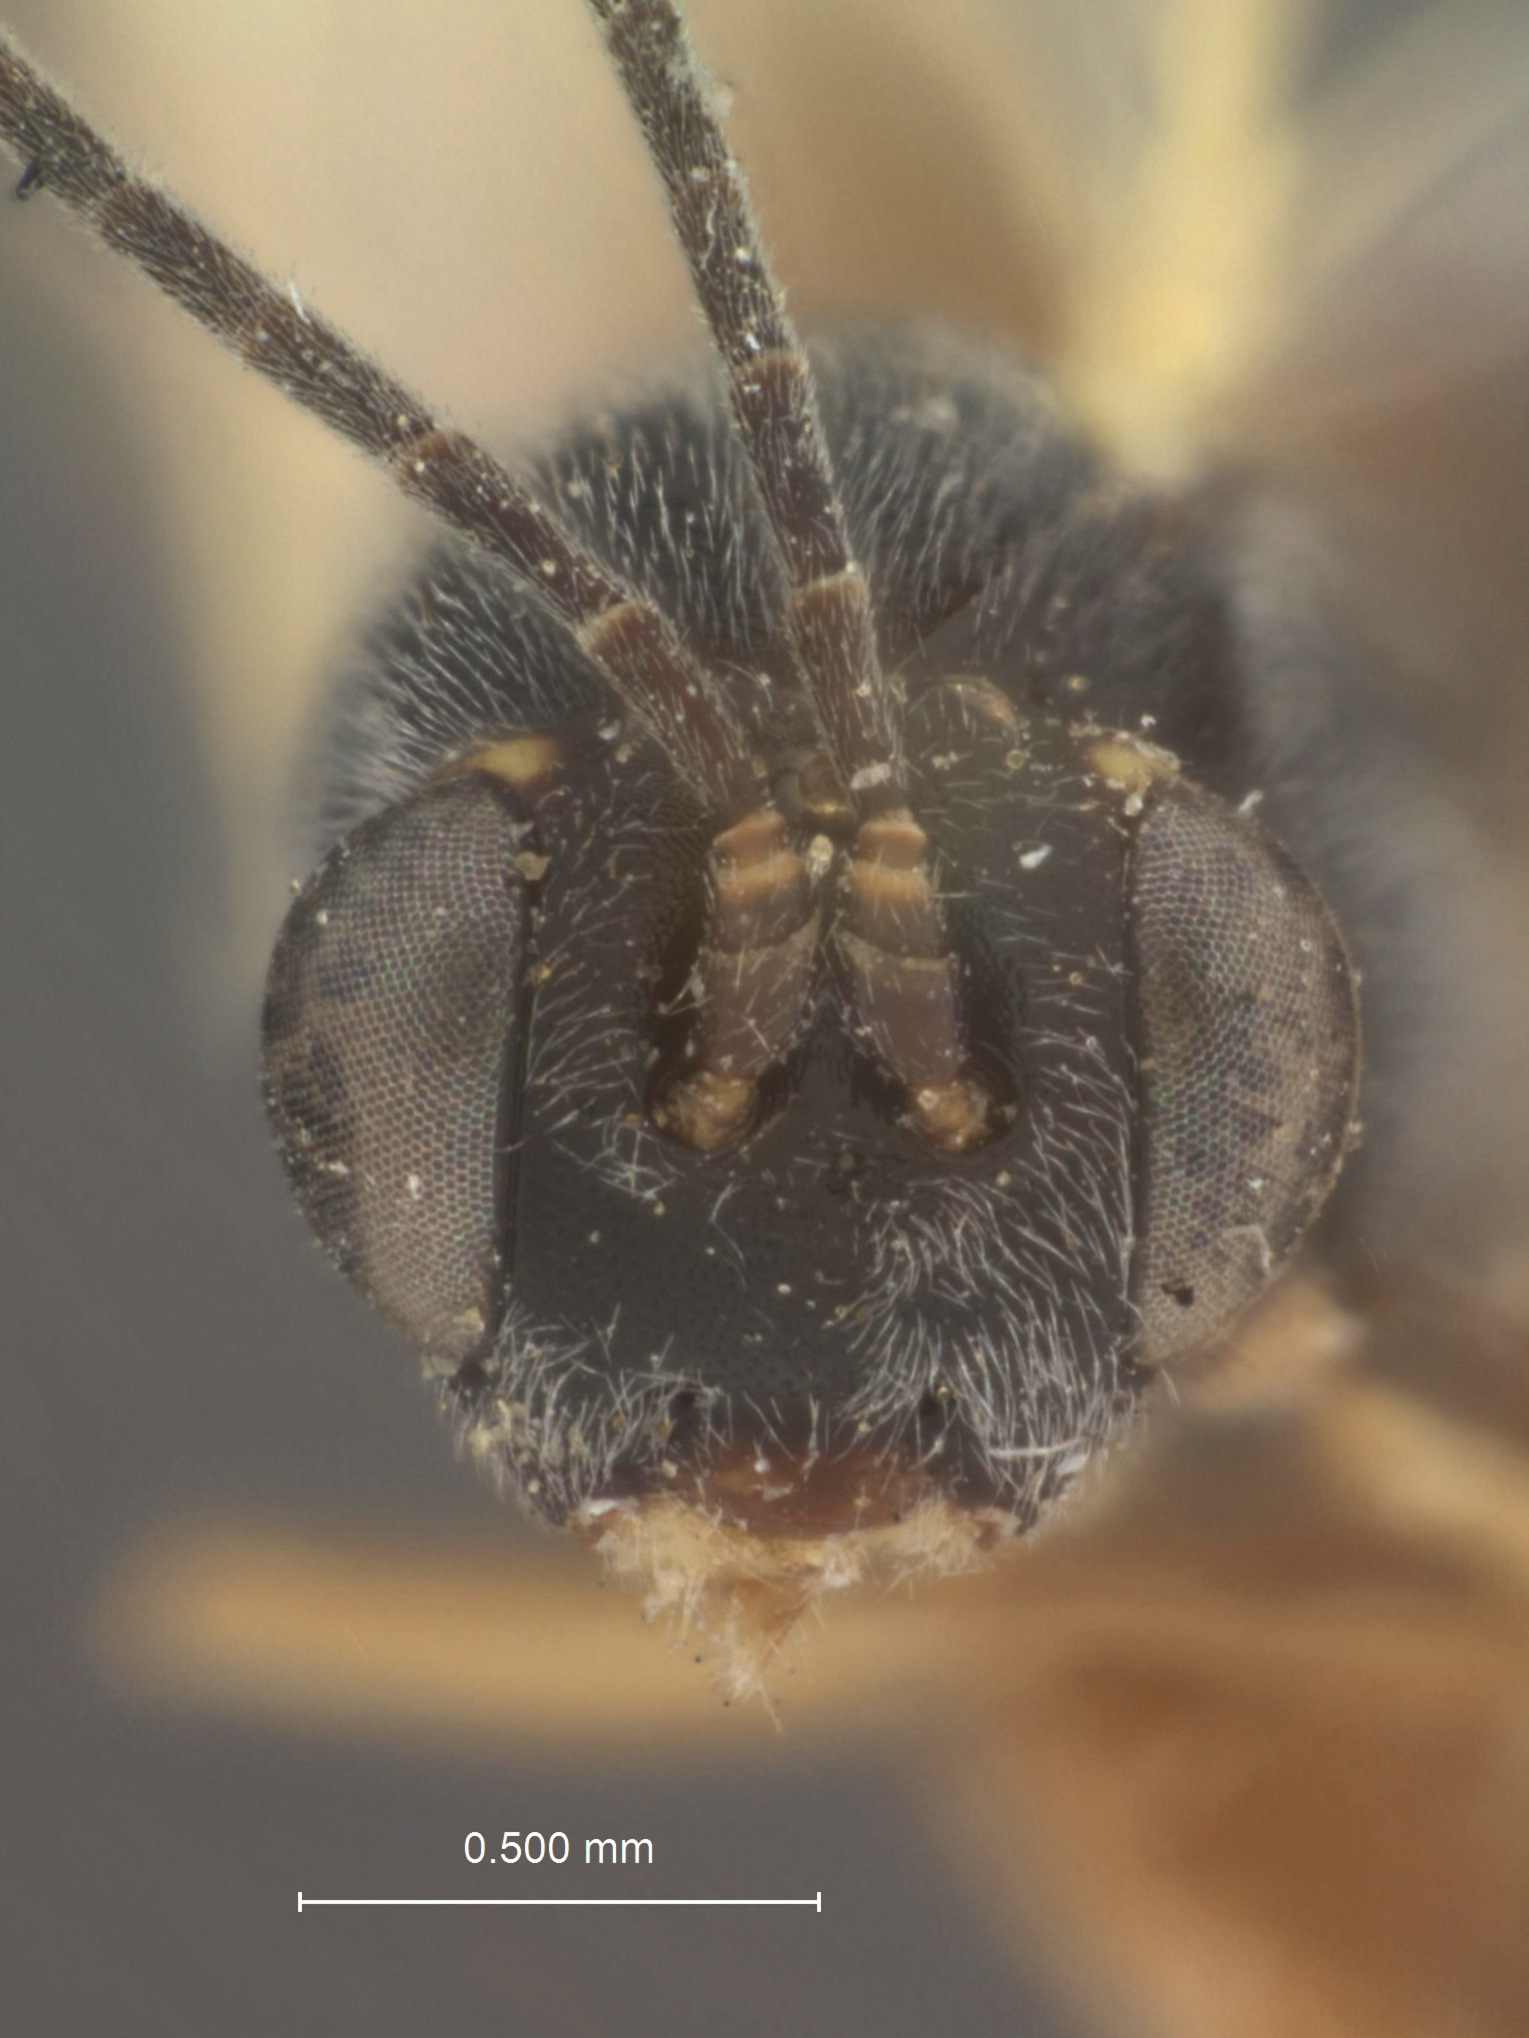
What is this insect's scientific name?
Cremastus prostatus
